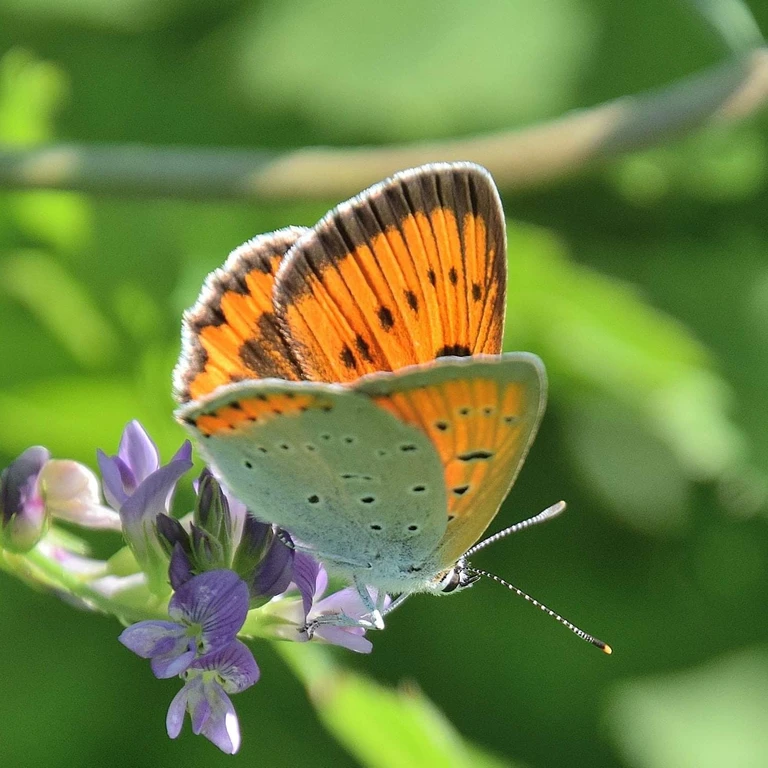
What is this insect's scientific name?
Lycaena dispar
